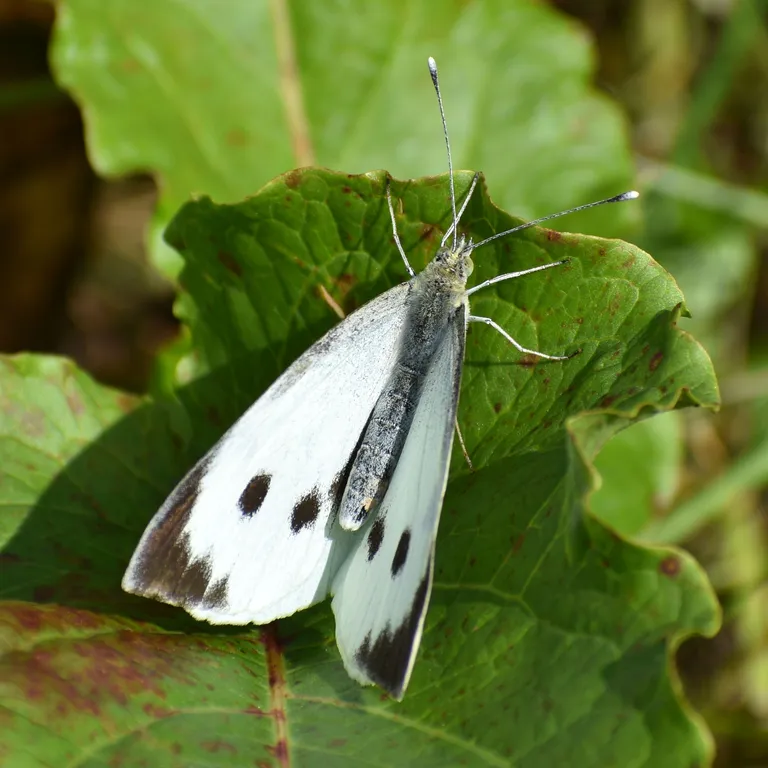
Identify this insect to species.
Pieris brassicae
